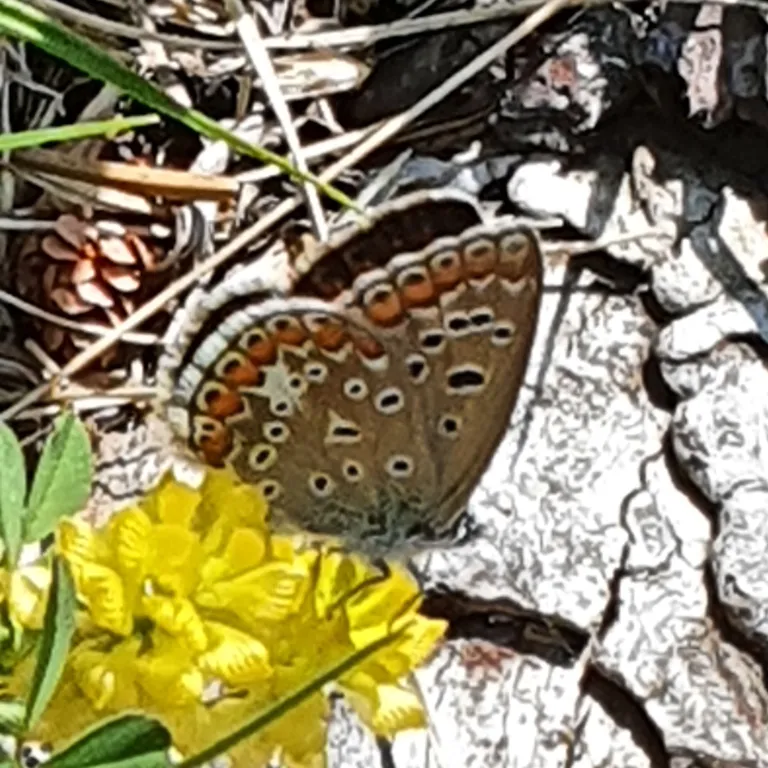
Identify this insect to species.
Polyommatus icarus
